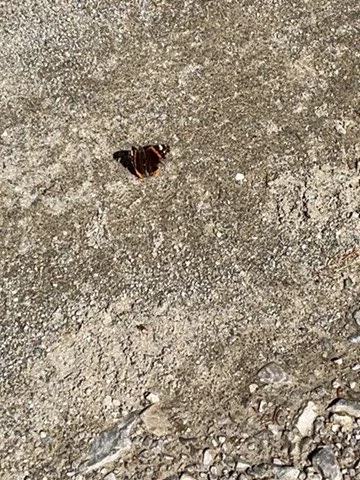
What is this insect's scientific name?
Vanessa atalanta
